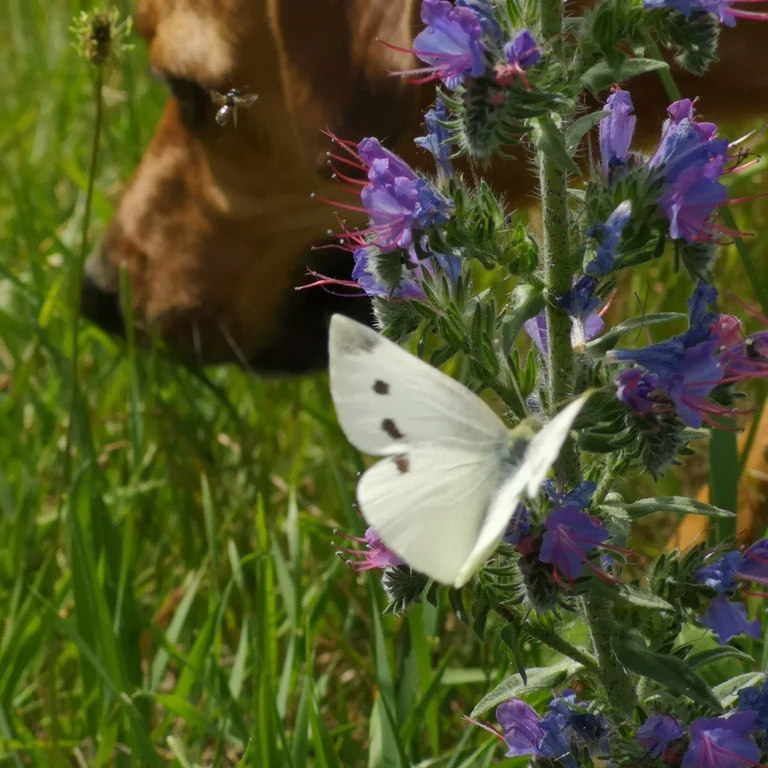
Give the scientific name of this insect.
Pieris rapae
